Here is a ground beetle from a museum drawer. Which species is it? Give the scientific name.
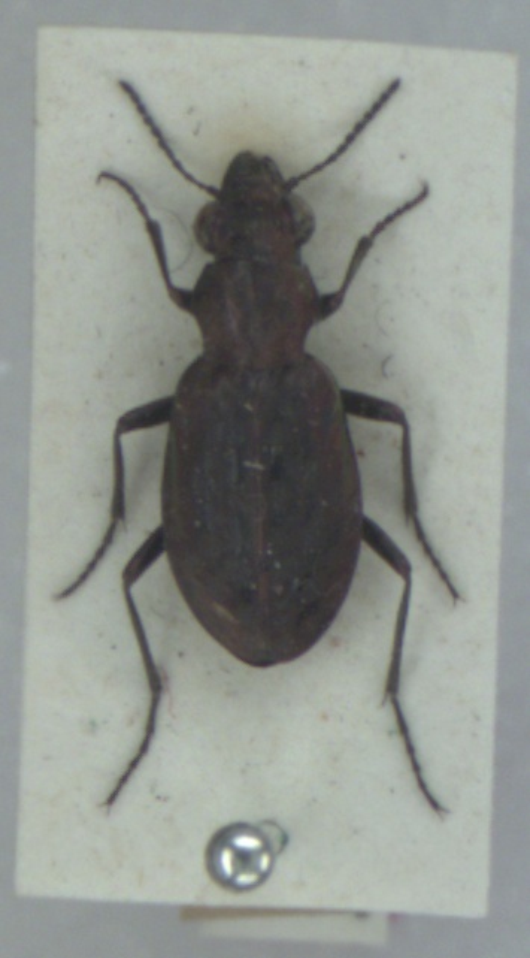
Elaphrus lapponicus
